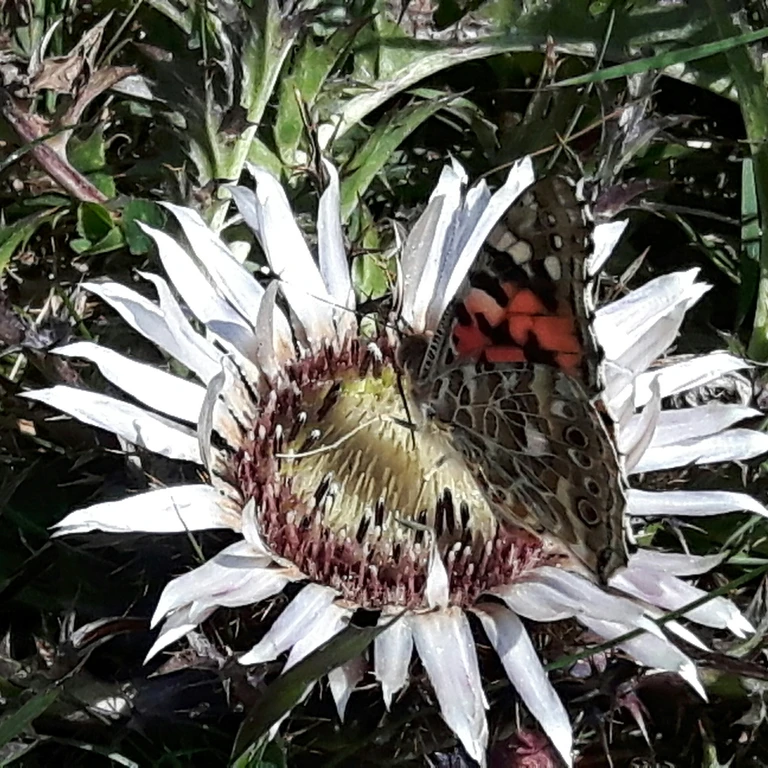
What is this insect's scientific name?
Vanessa cardui
